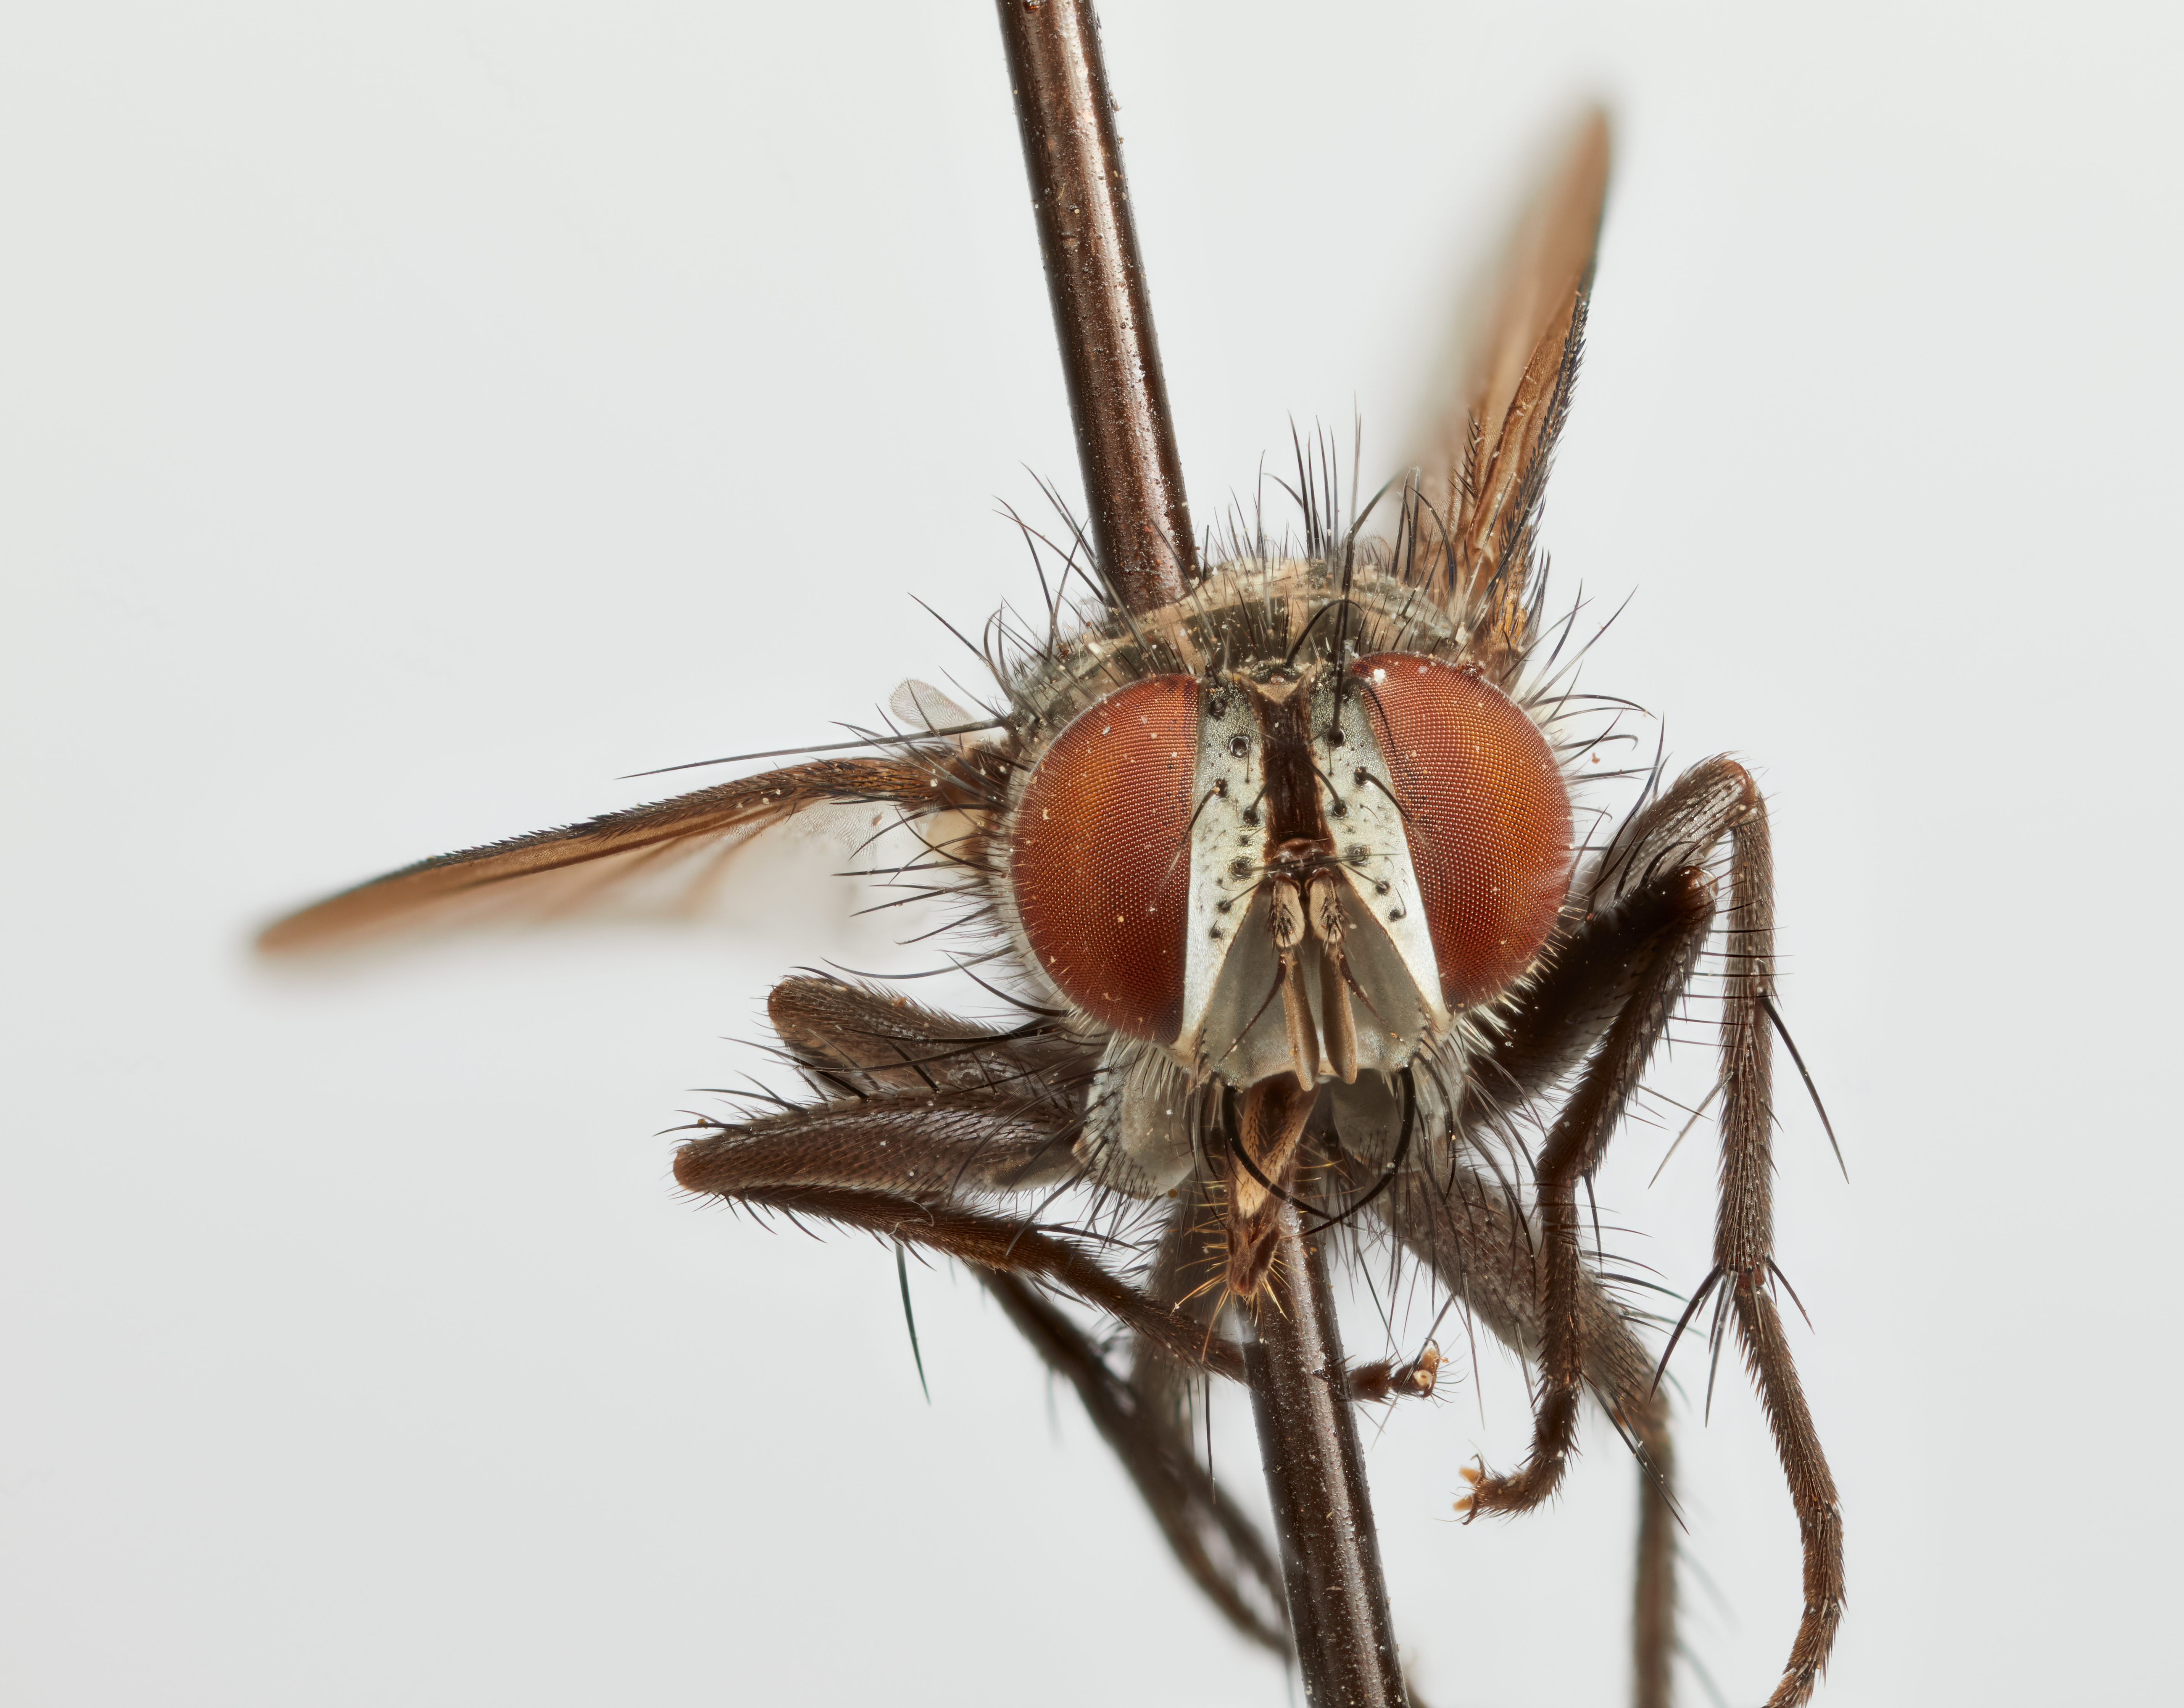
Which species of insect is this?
Thelairodoria thrix
